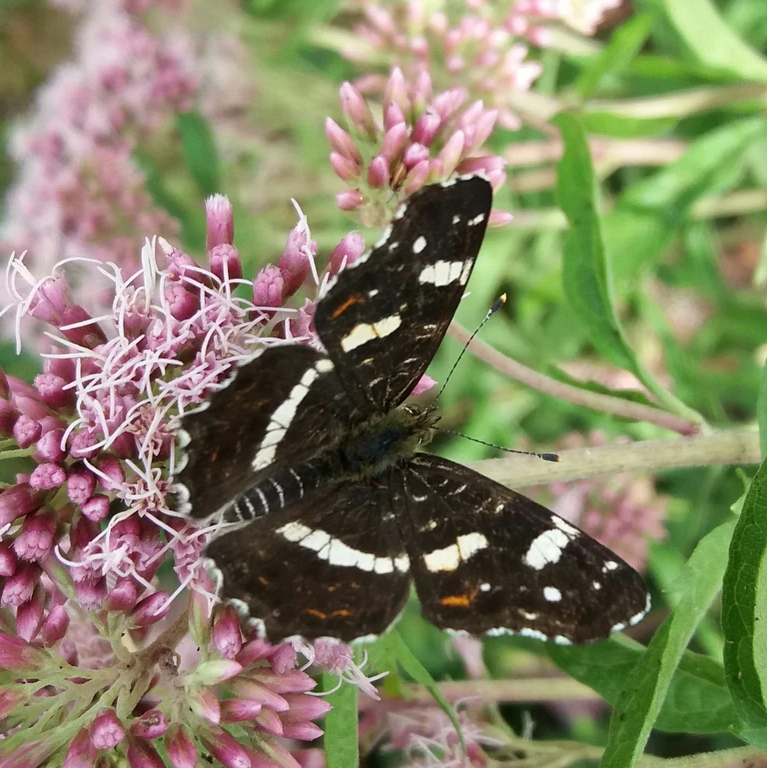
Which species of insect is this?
Araschnia levana
